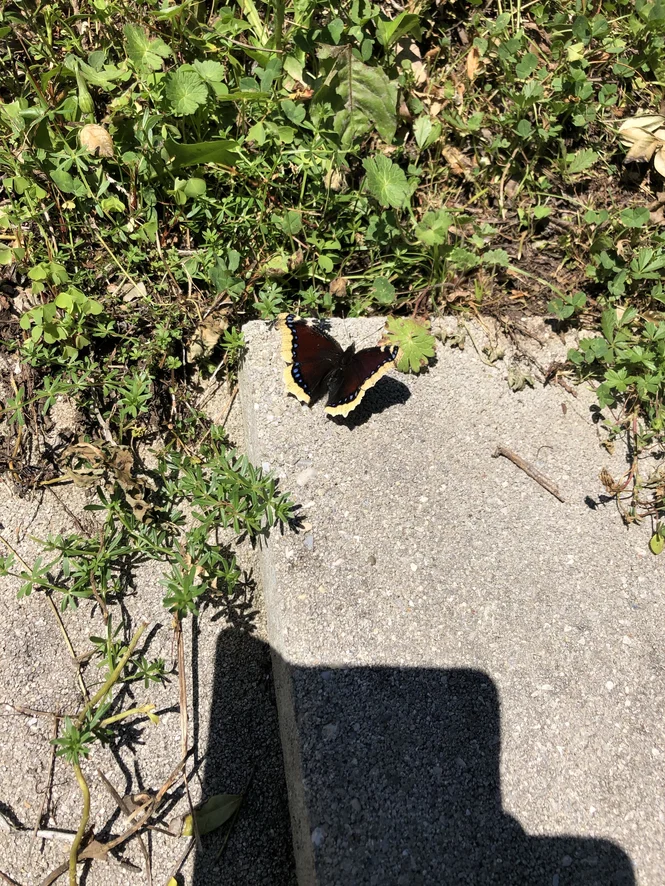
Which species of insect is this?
Nymphalis antiopa
